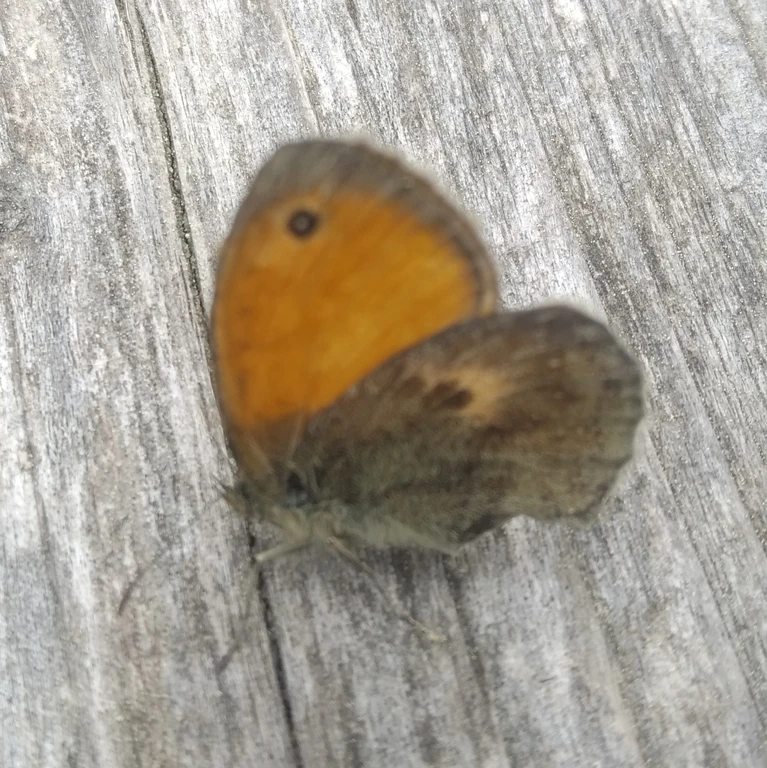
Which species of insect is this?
Coenonympha pamphilus
